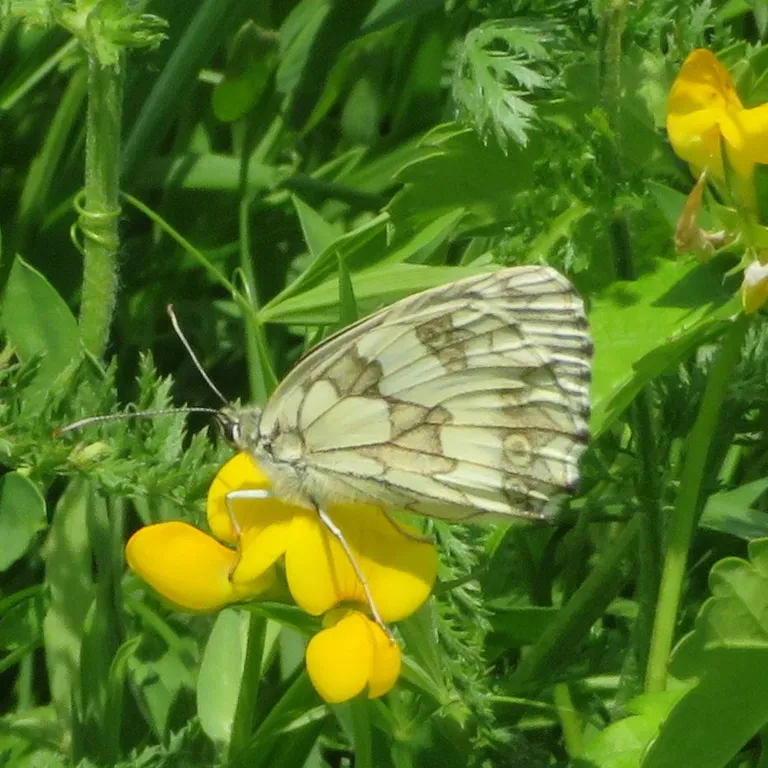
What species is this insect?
Melanargia galathea
